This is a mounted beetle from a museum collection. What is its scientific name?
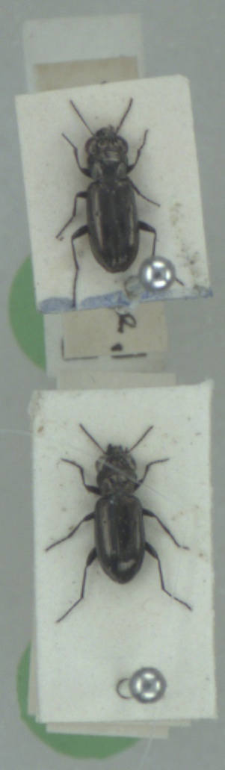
Notiophilus aquaticus
